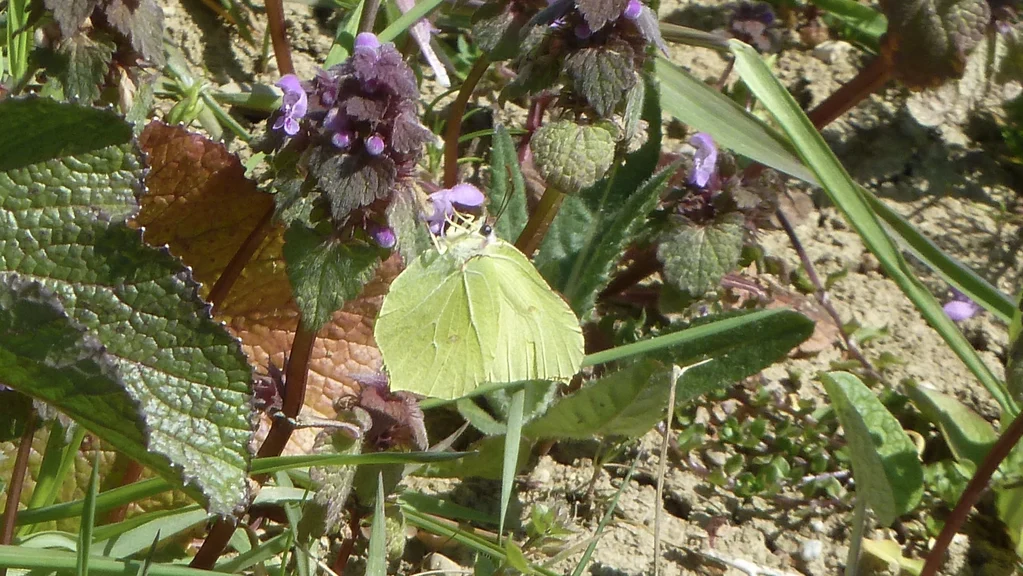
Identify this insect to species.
Gonepteryx rhamni
